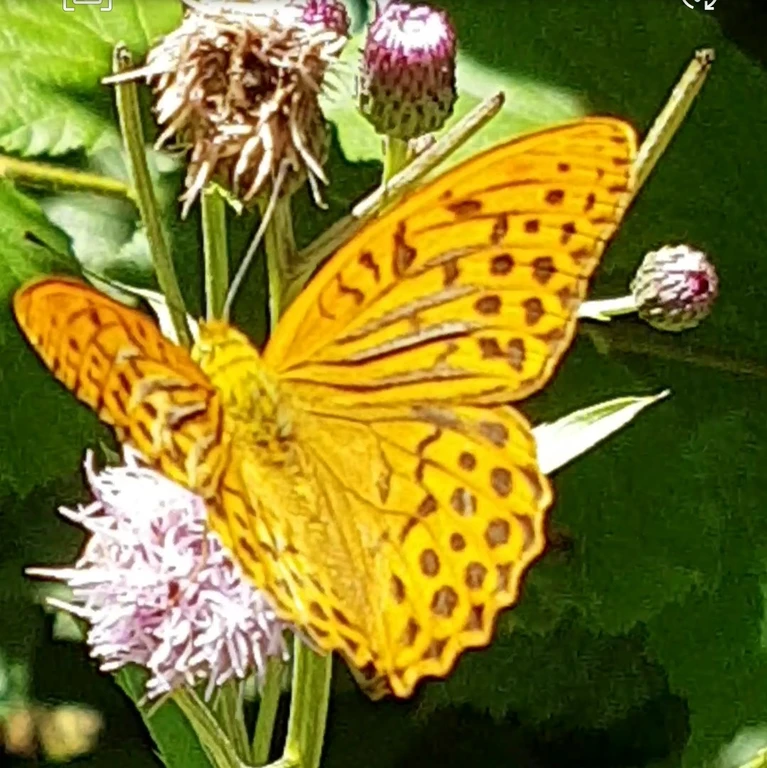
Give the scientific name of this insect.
Argynnis paphia
